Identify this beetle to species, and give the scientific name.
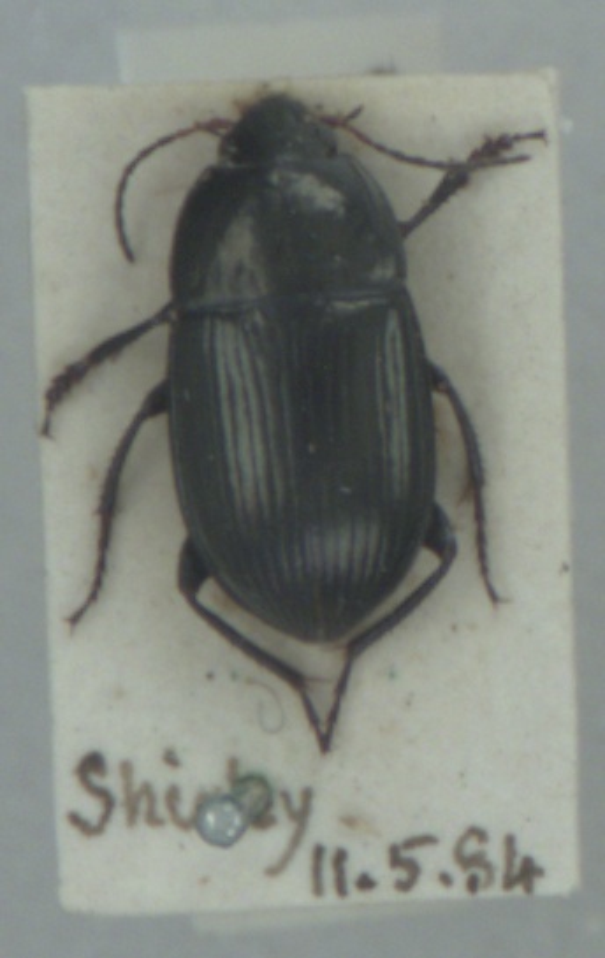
Amara ovata
